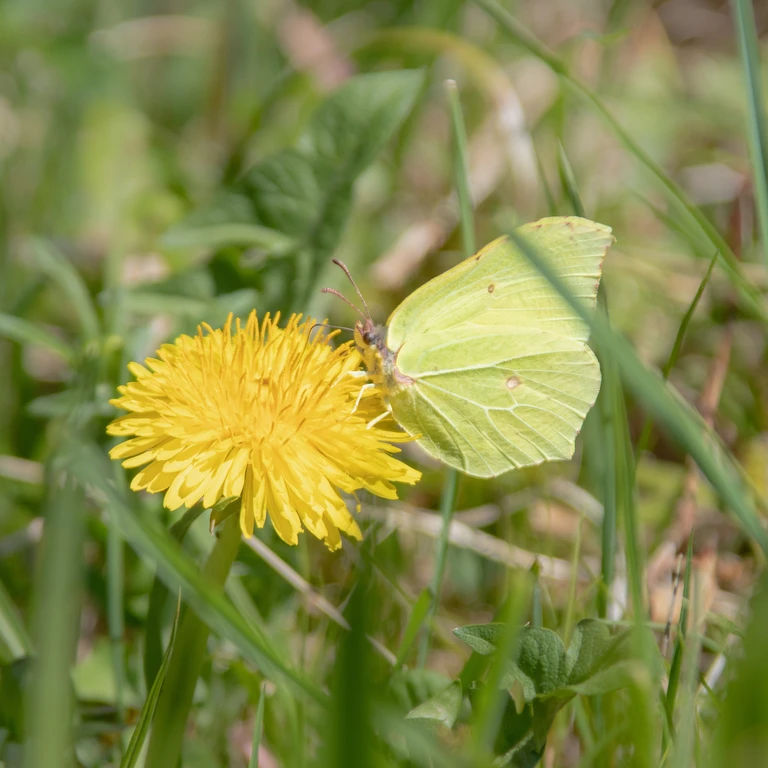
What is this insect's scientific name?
Gonepteryx rhamni
